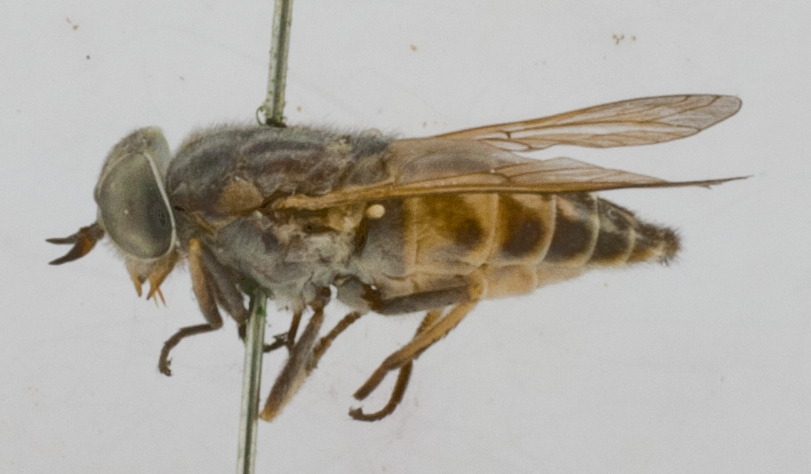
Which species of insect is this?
Tabanus opacus (also Hybomitra opaca)
